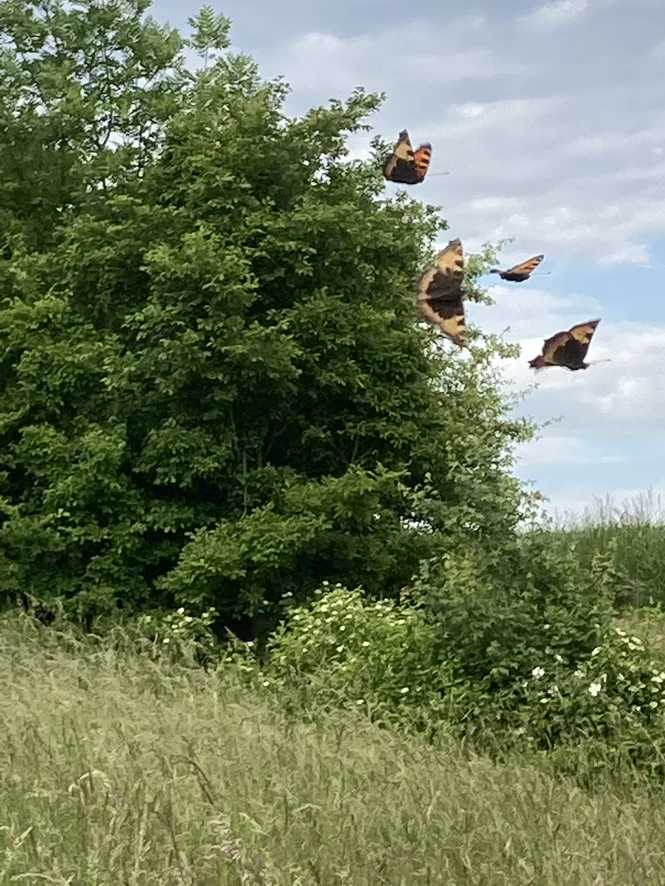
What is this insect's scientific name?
Aglais urticae
